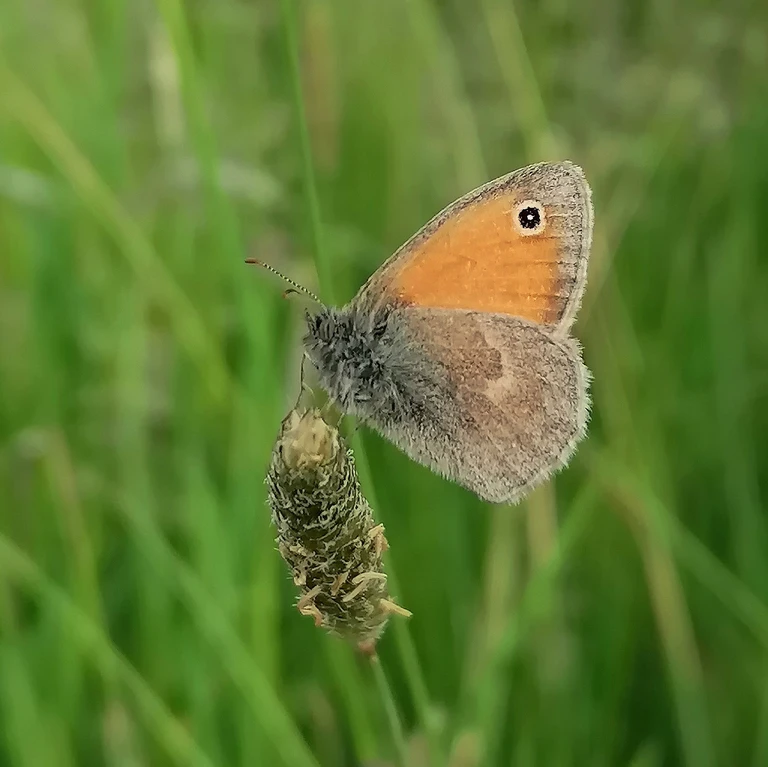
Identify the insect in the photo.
Coenonympha pamphilus
